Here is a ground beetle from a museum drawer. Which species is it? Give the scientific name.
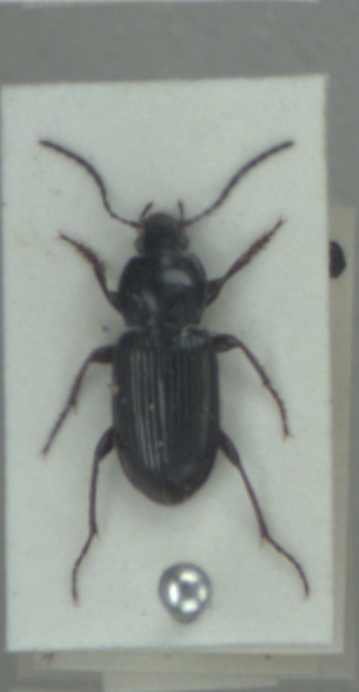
Pterostichus vernalis
